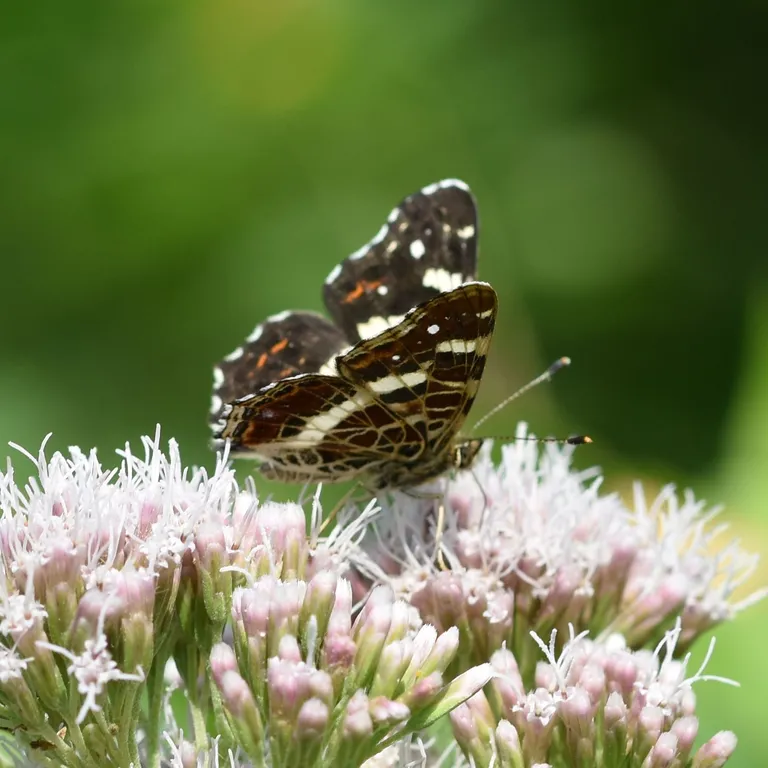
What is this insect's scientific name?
Araschnia levana
